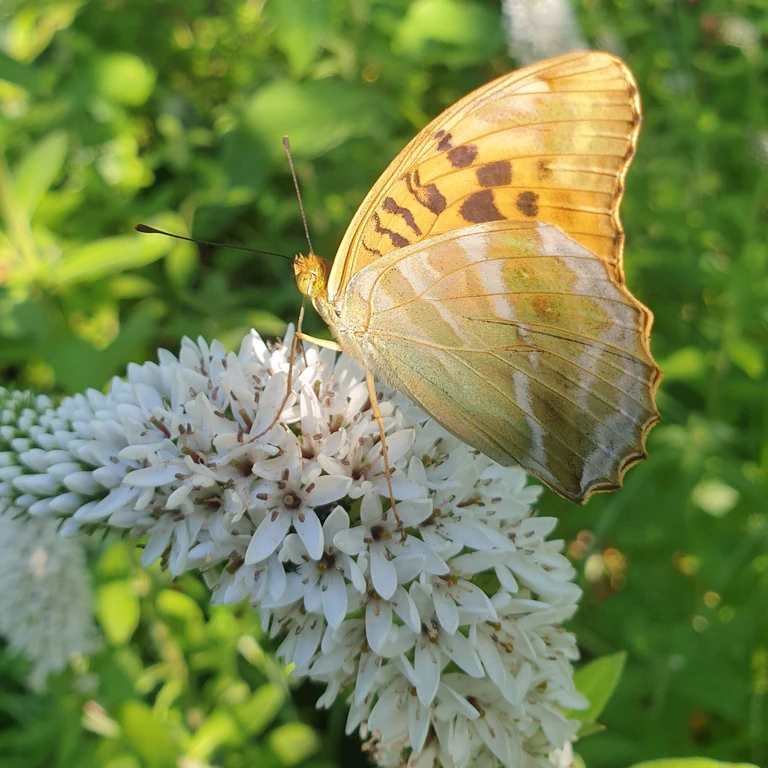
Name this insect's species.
Argynnis paphia
